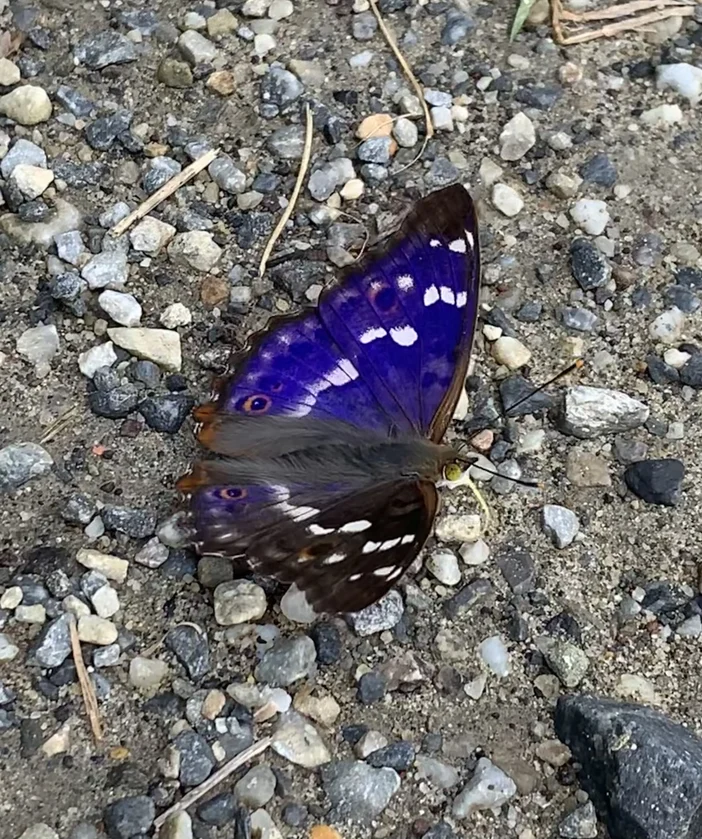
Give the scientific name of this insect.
Apatura ilia
